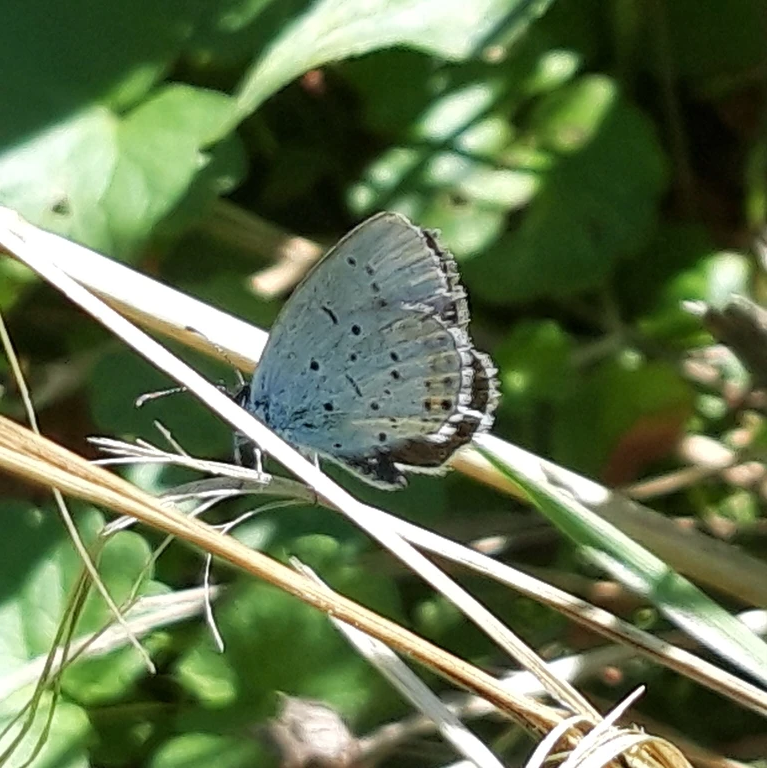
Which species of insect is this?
Cupido argiades (also Elkalyce argiades)
